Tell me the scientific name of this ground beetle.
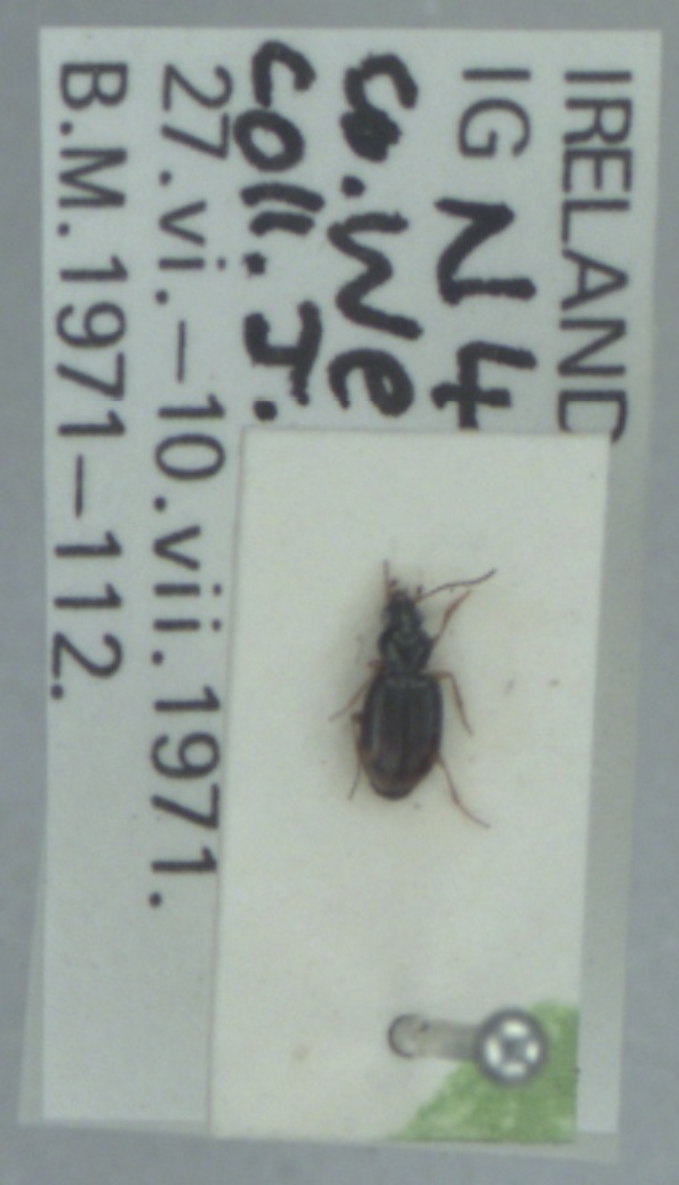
Bembidion assimile
